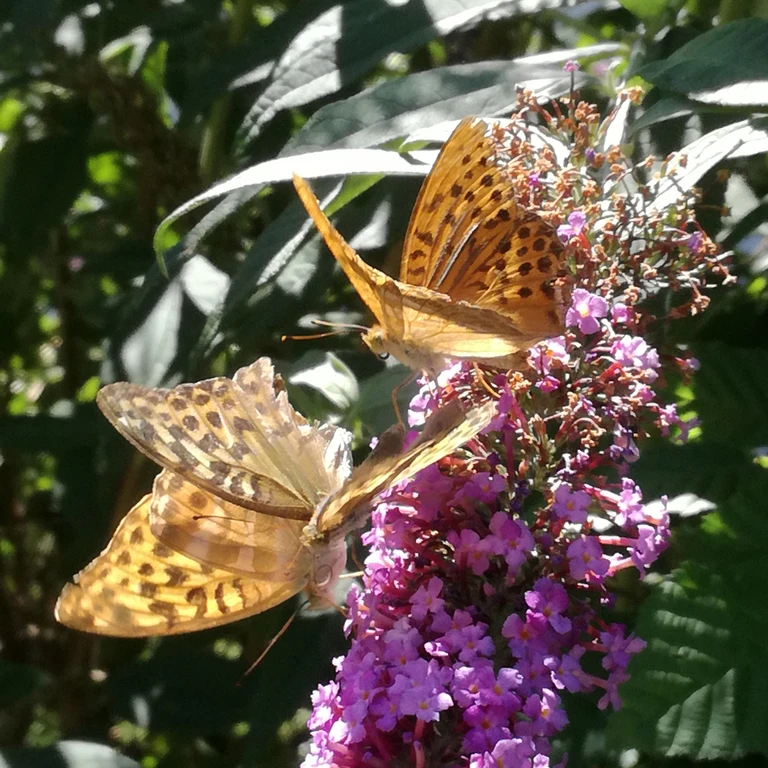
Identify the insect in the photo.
Argynnis paphia
